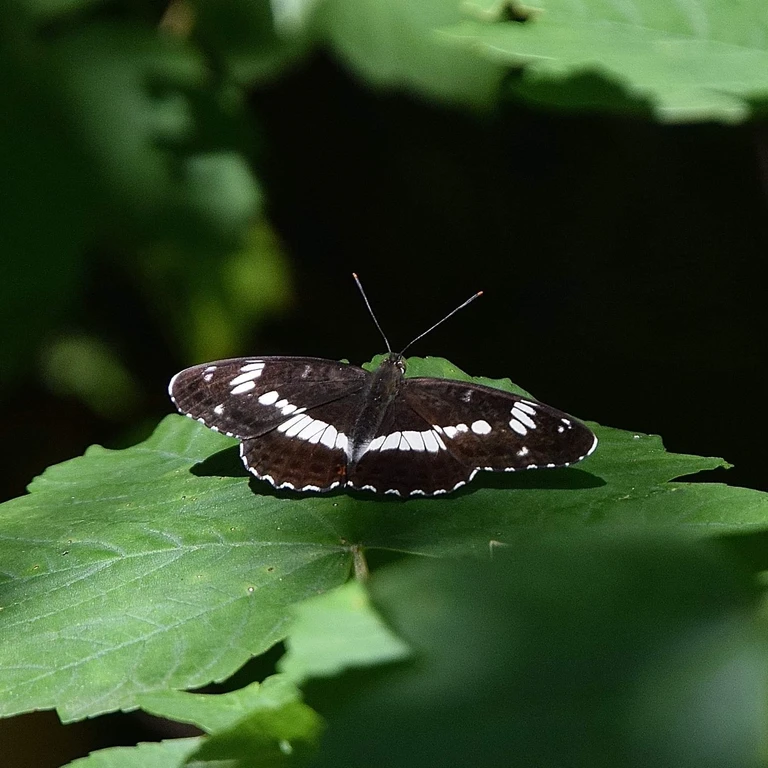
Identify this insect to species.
Limenitis camilla (also Ladoga camilla)
